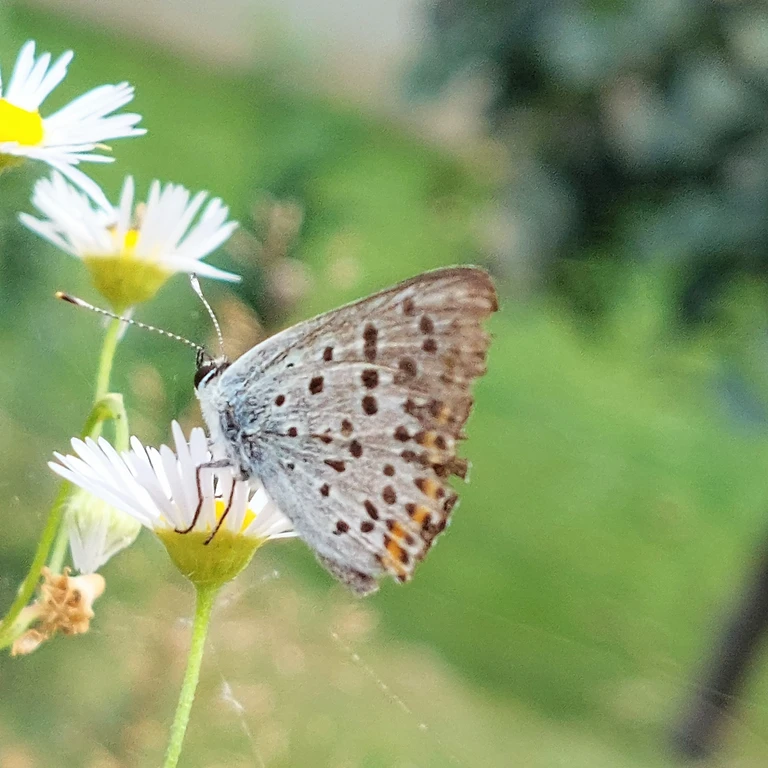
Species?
Lycaena tityrus (also Loweia tityrus)
